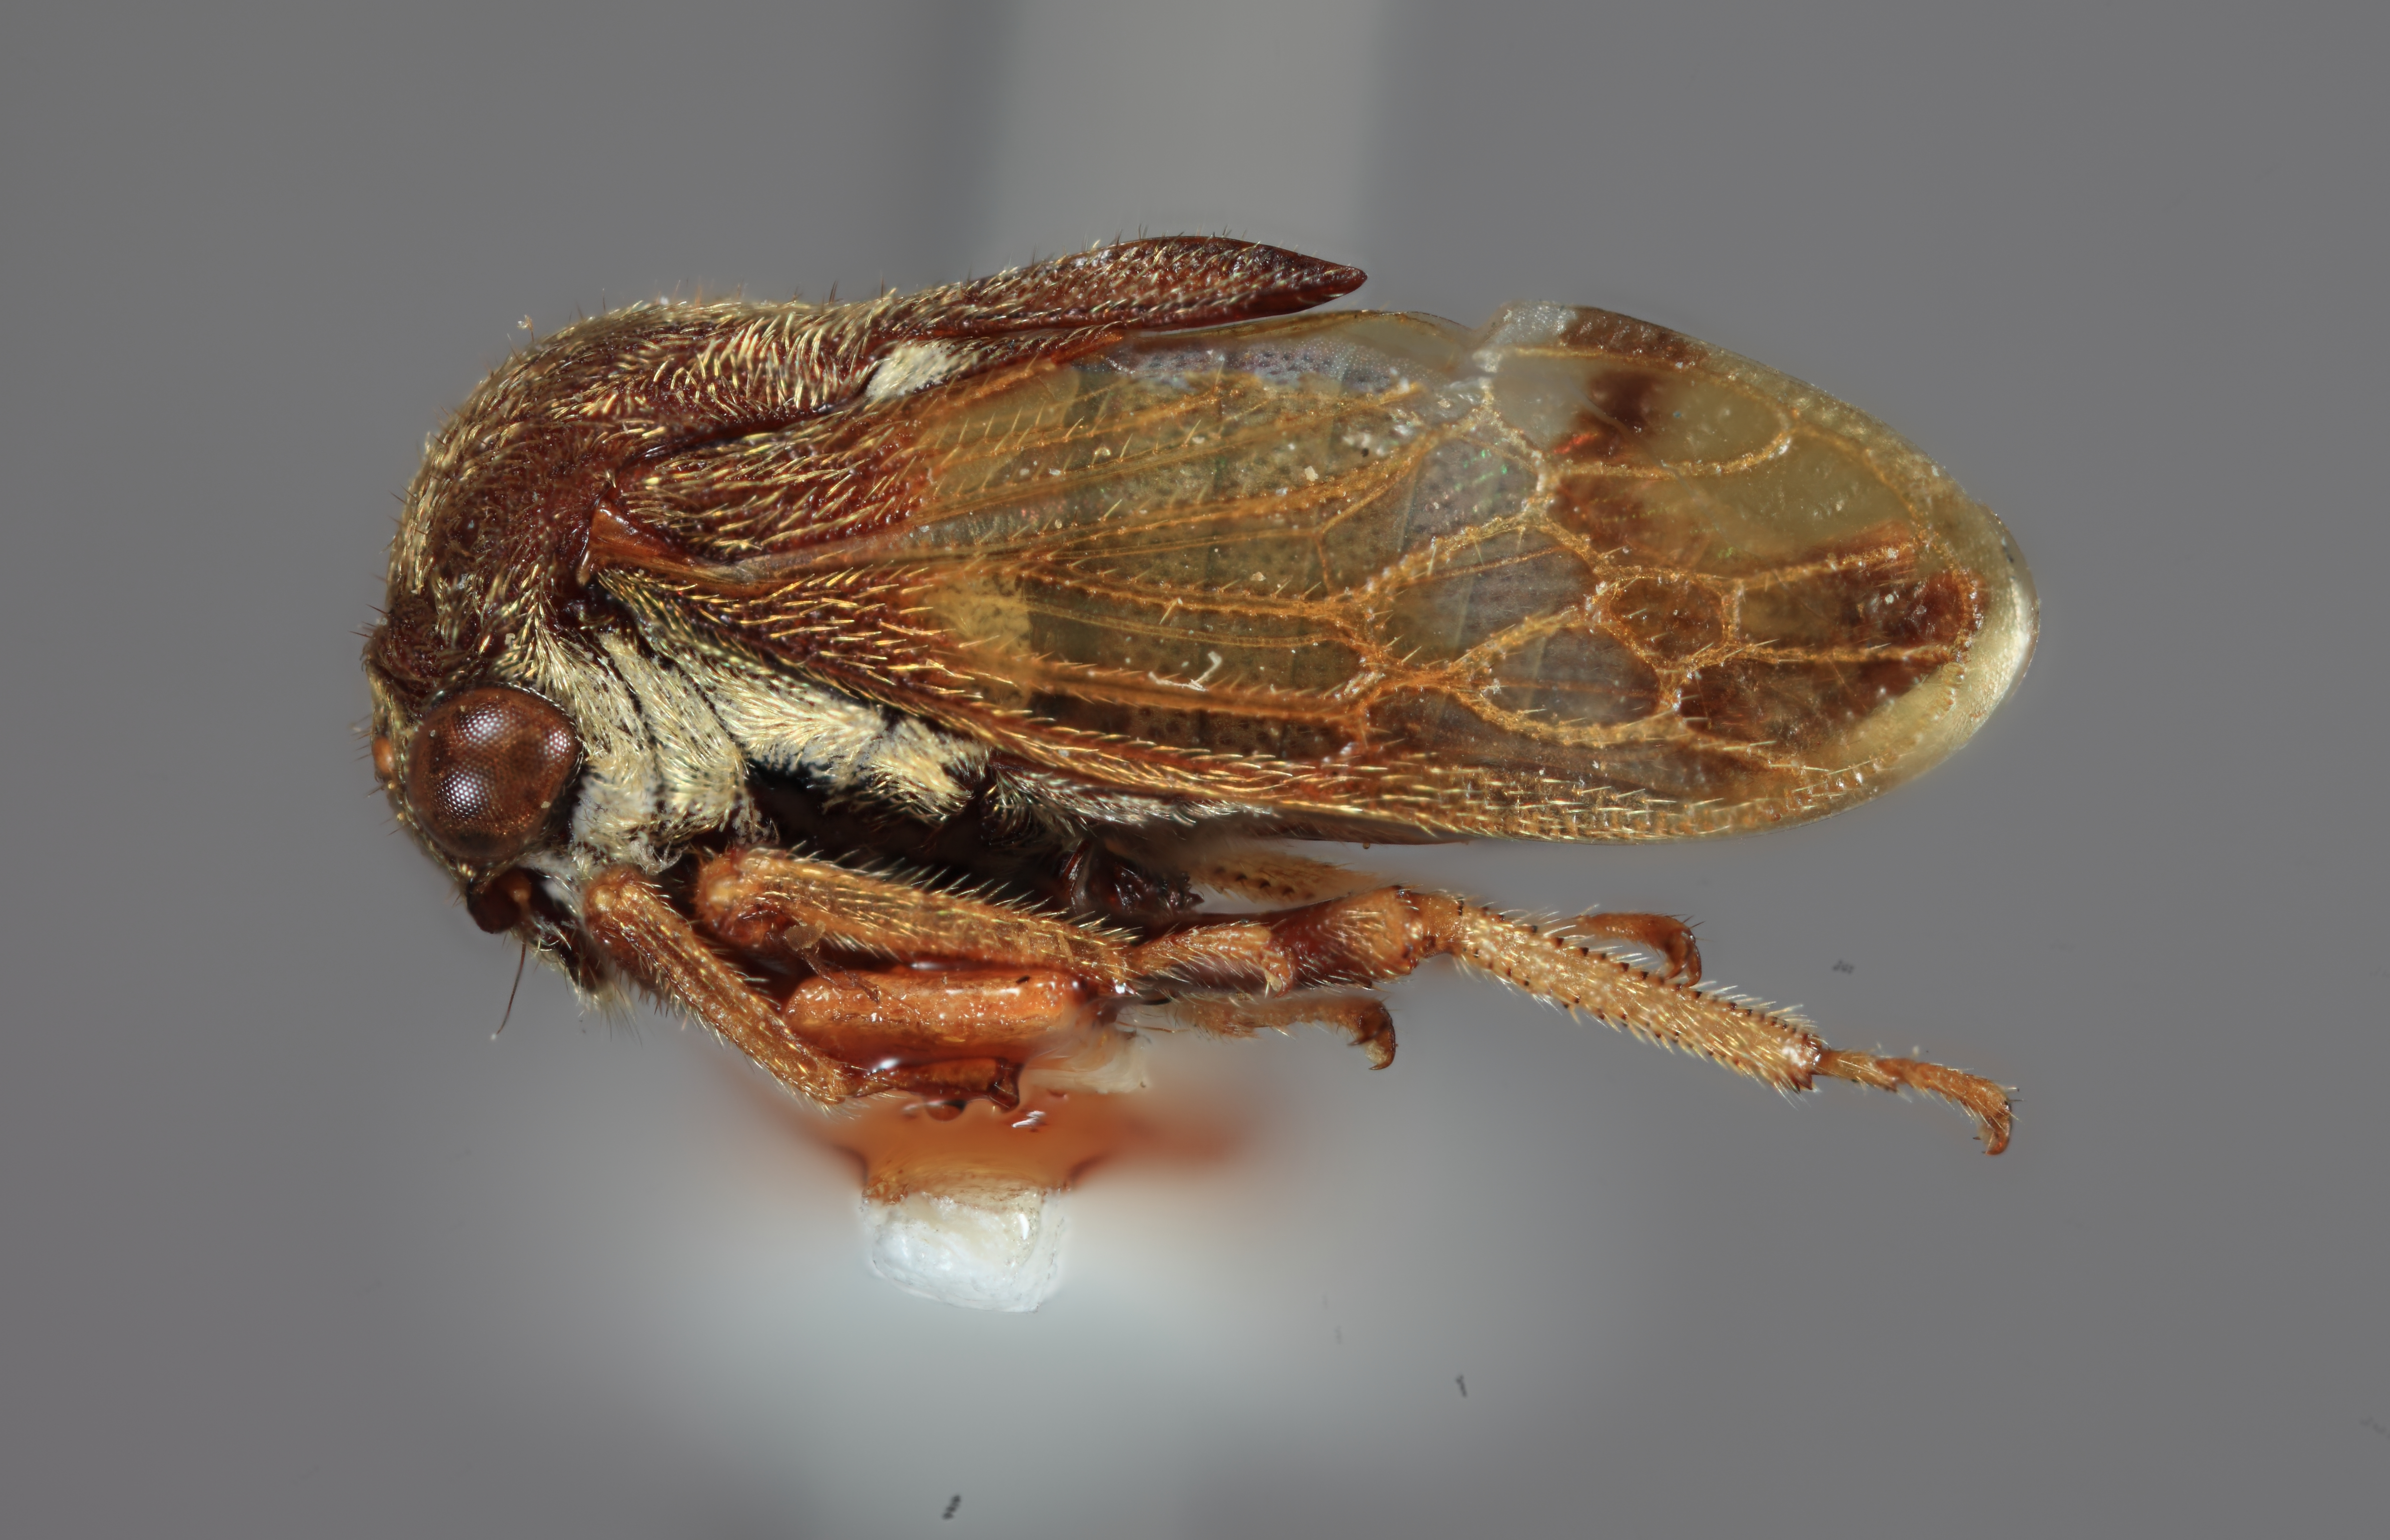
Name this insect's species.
Gargara penangi
